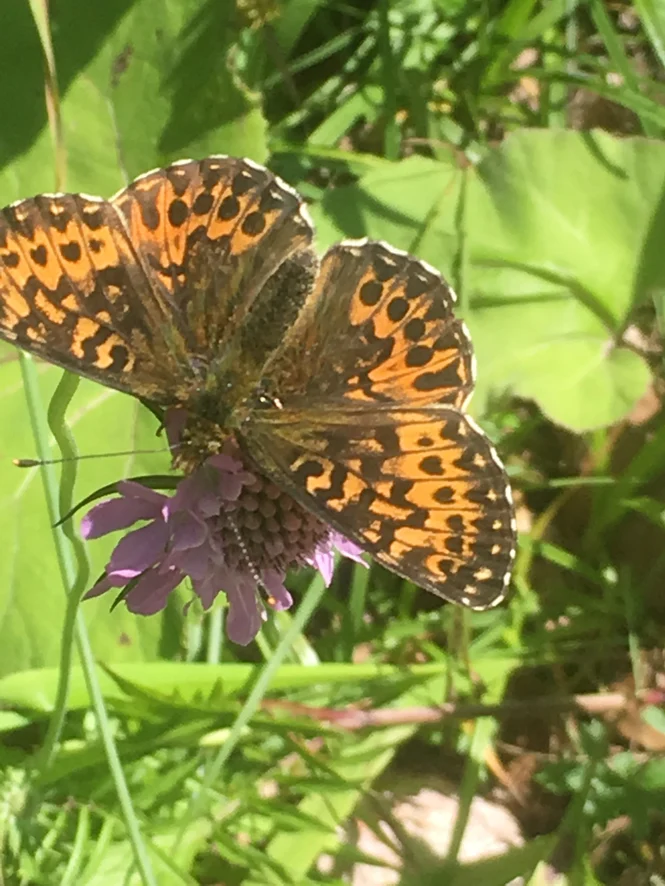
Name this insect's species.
Boloria titania
